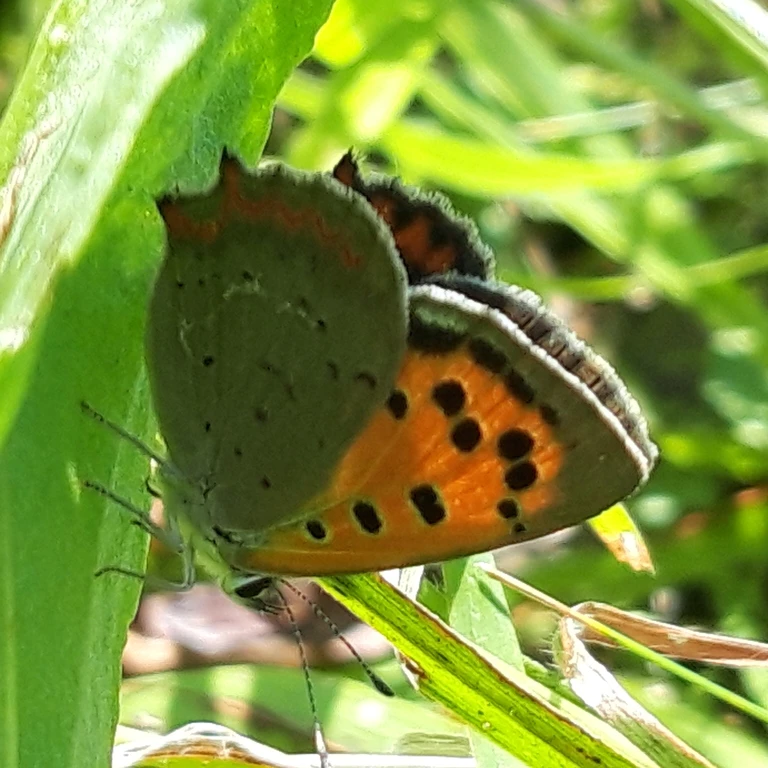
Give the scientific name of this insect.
Lycaena phlaeas
